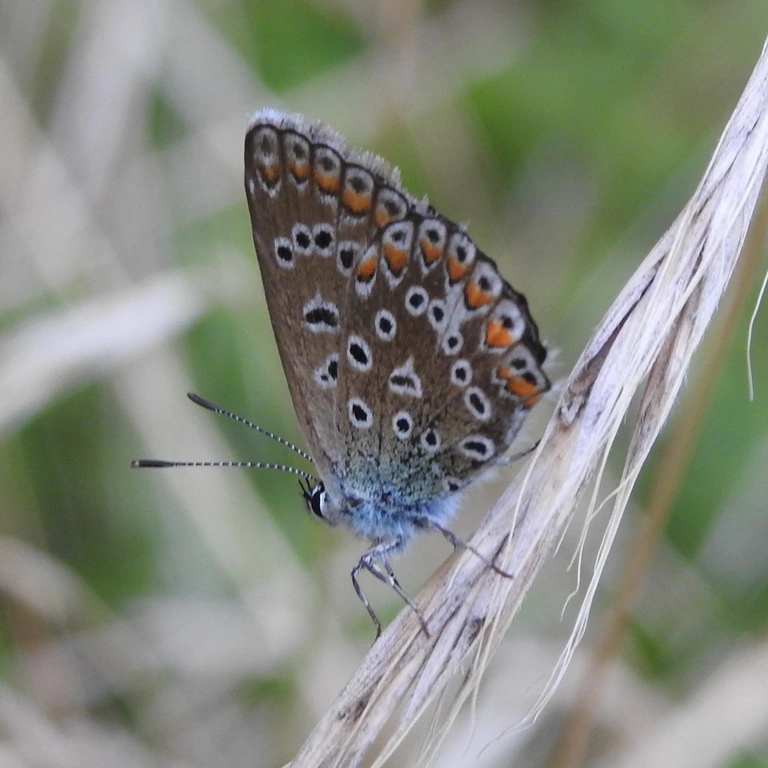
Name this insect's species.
Polyommatus icarus
